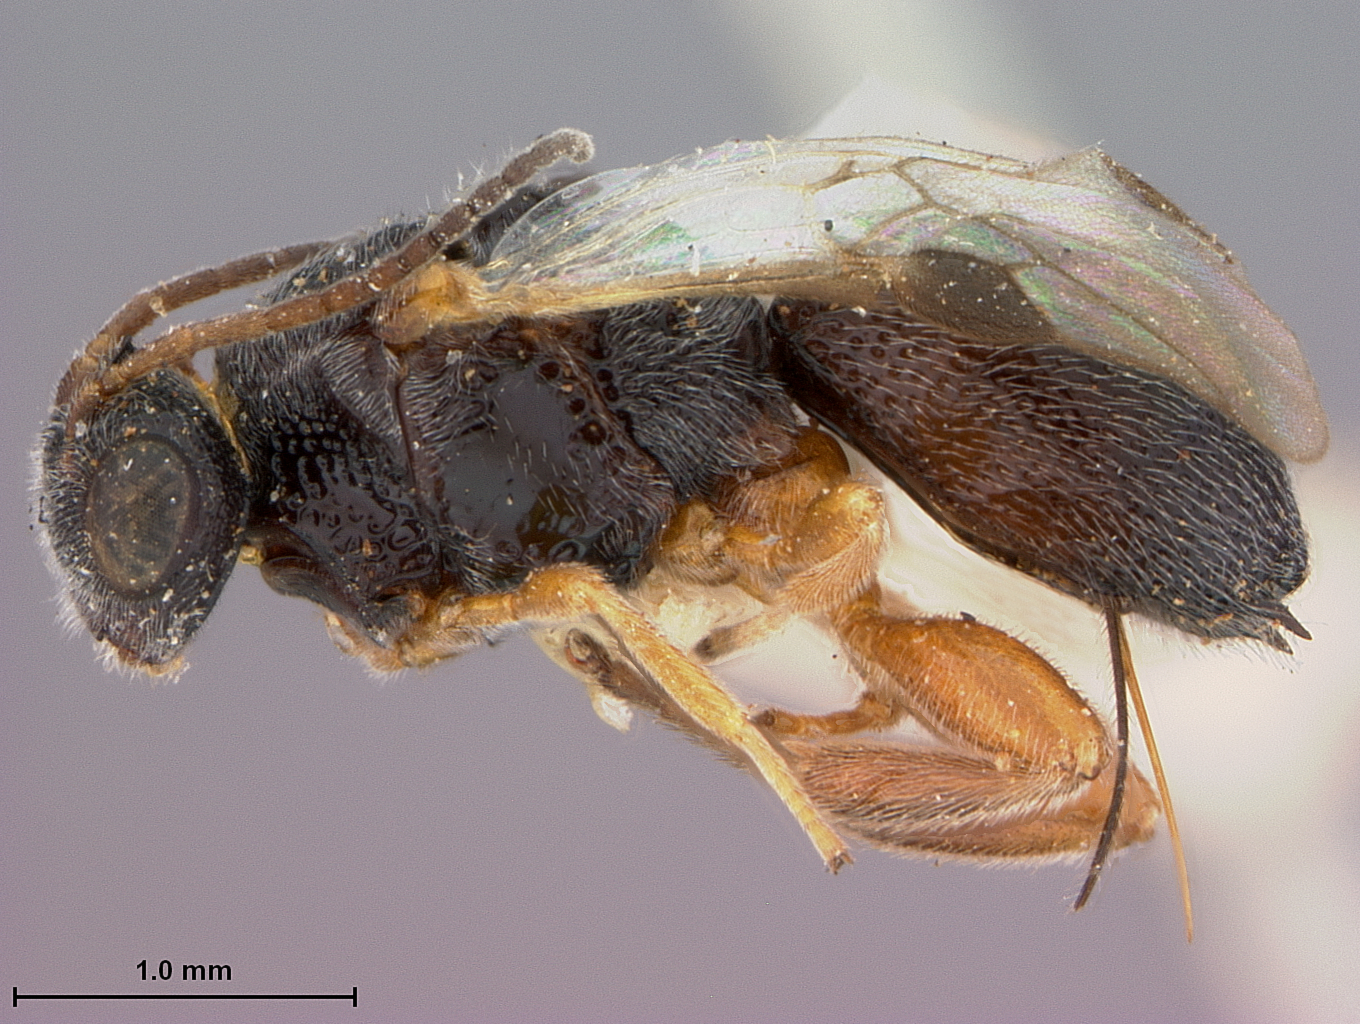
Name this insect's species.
Urosigalphus anthonomi
